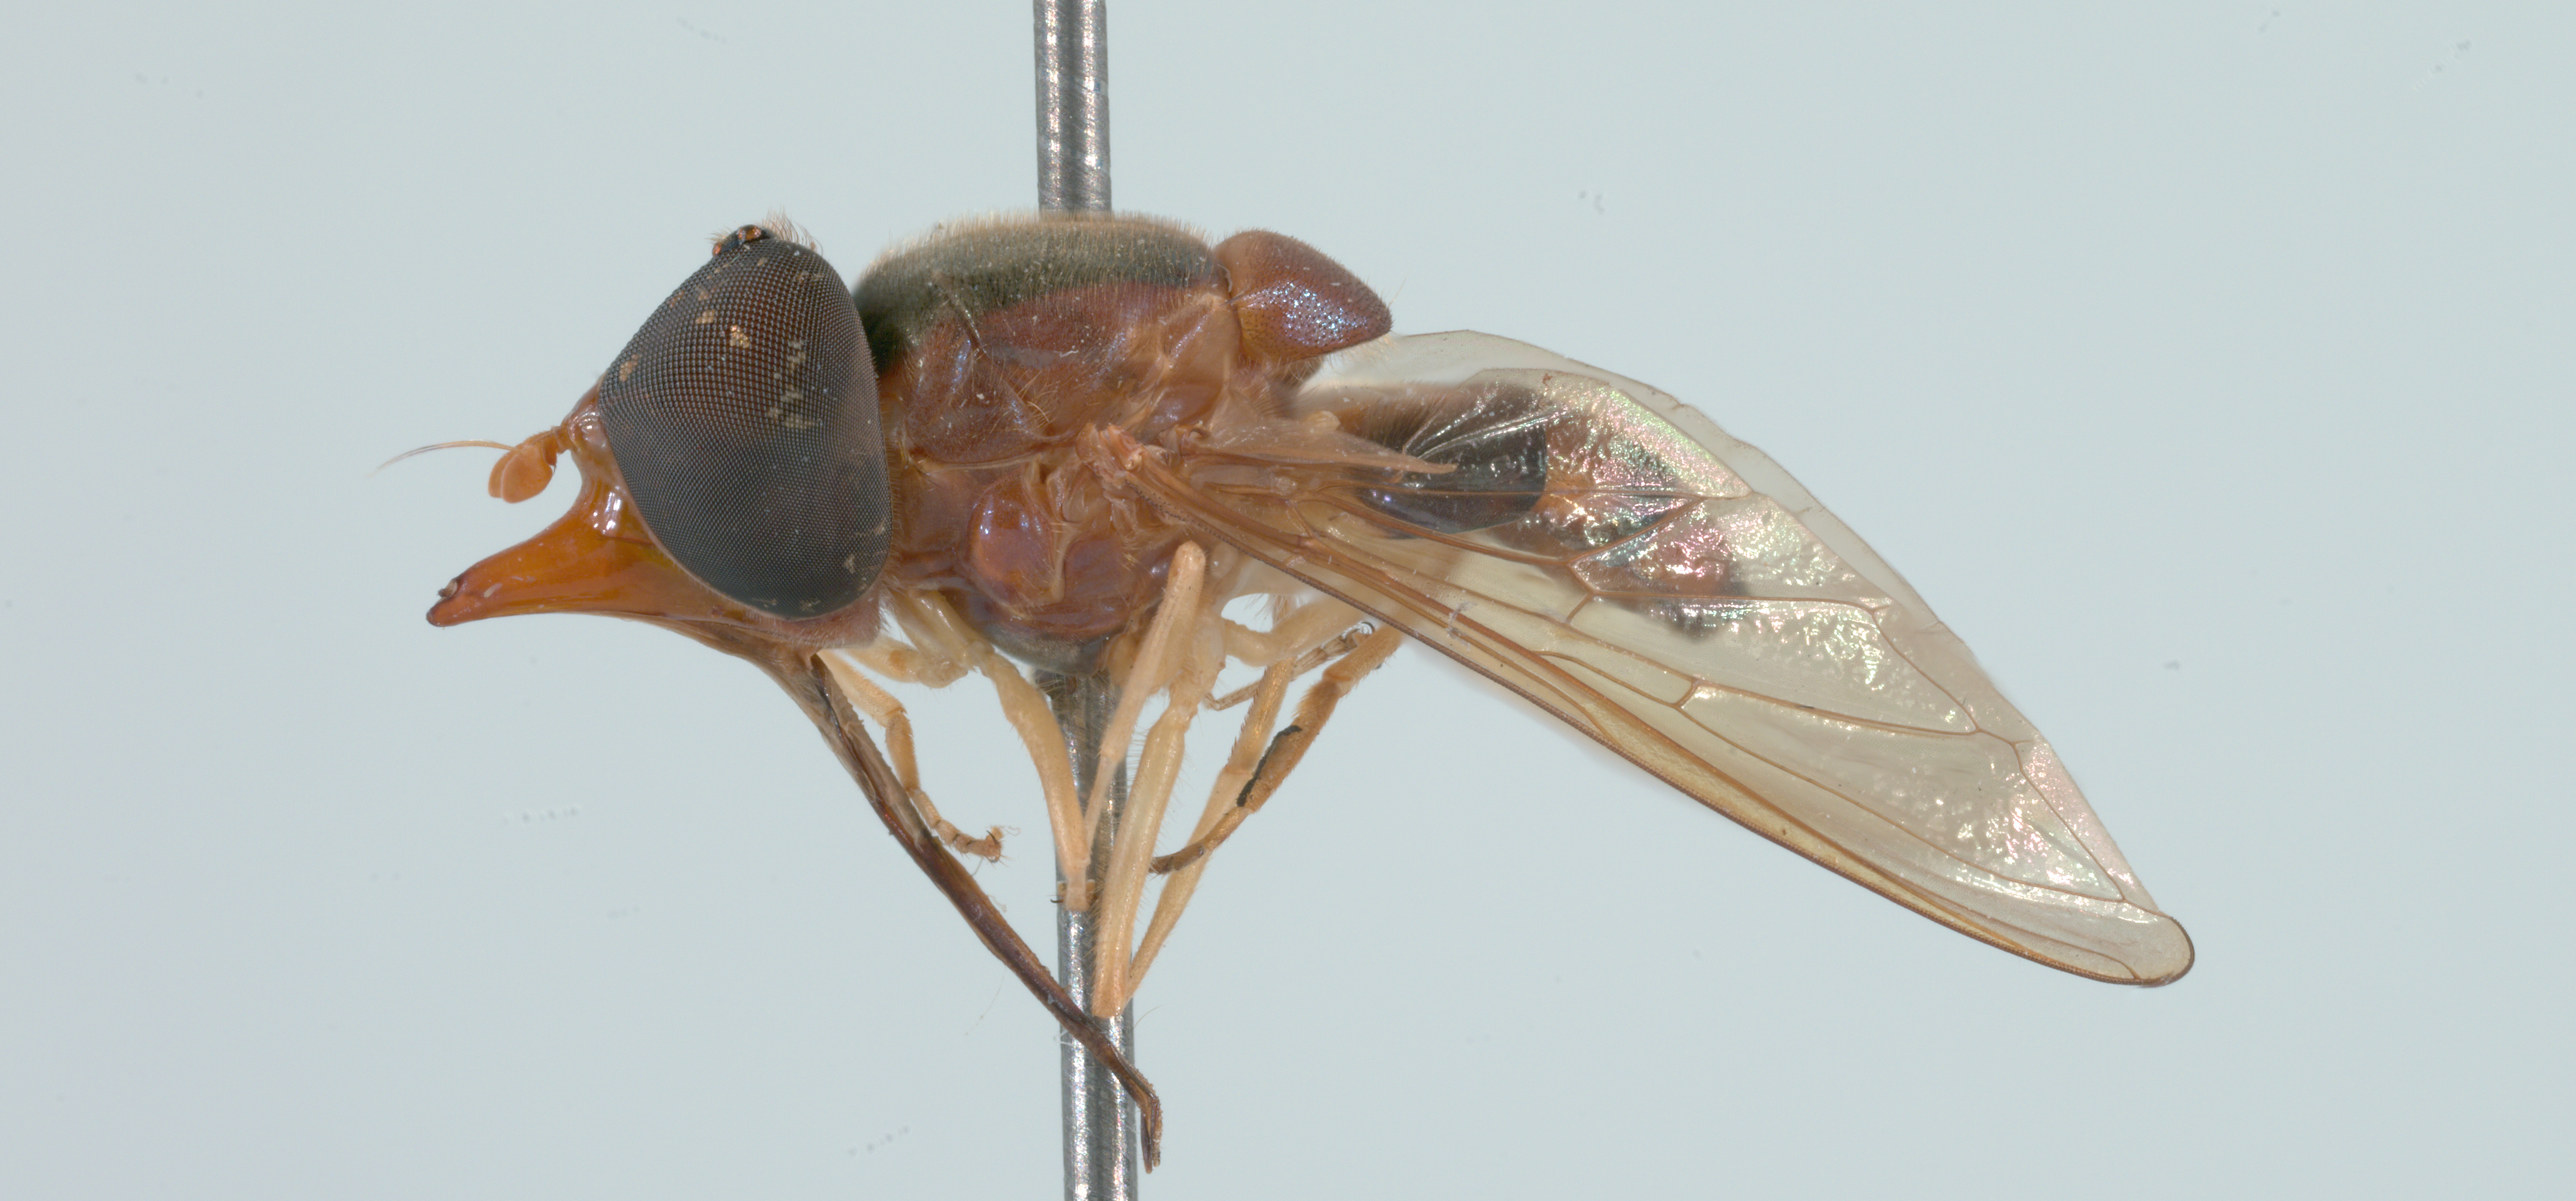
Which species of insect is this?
Rhingia pellucens
